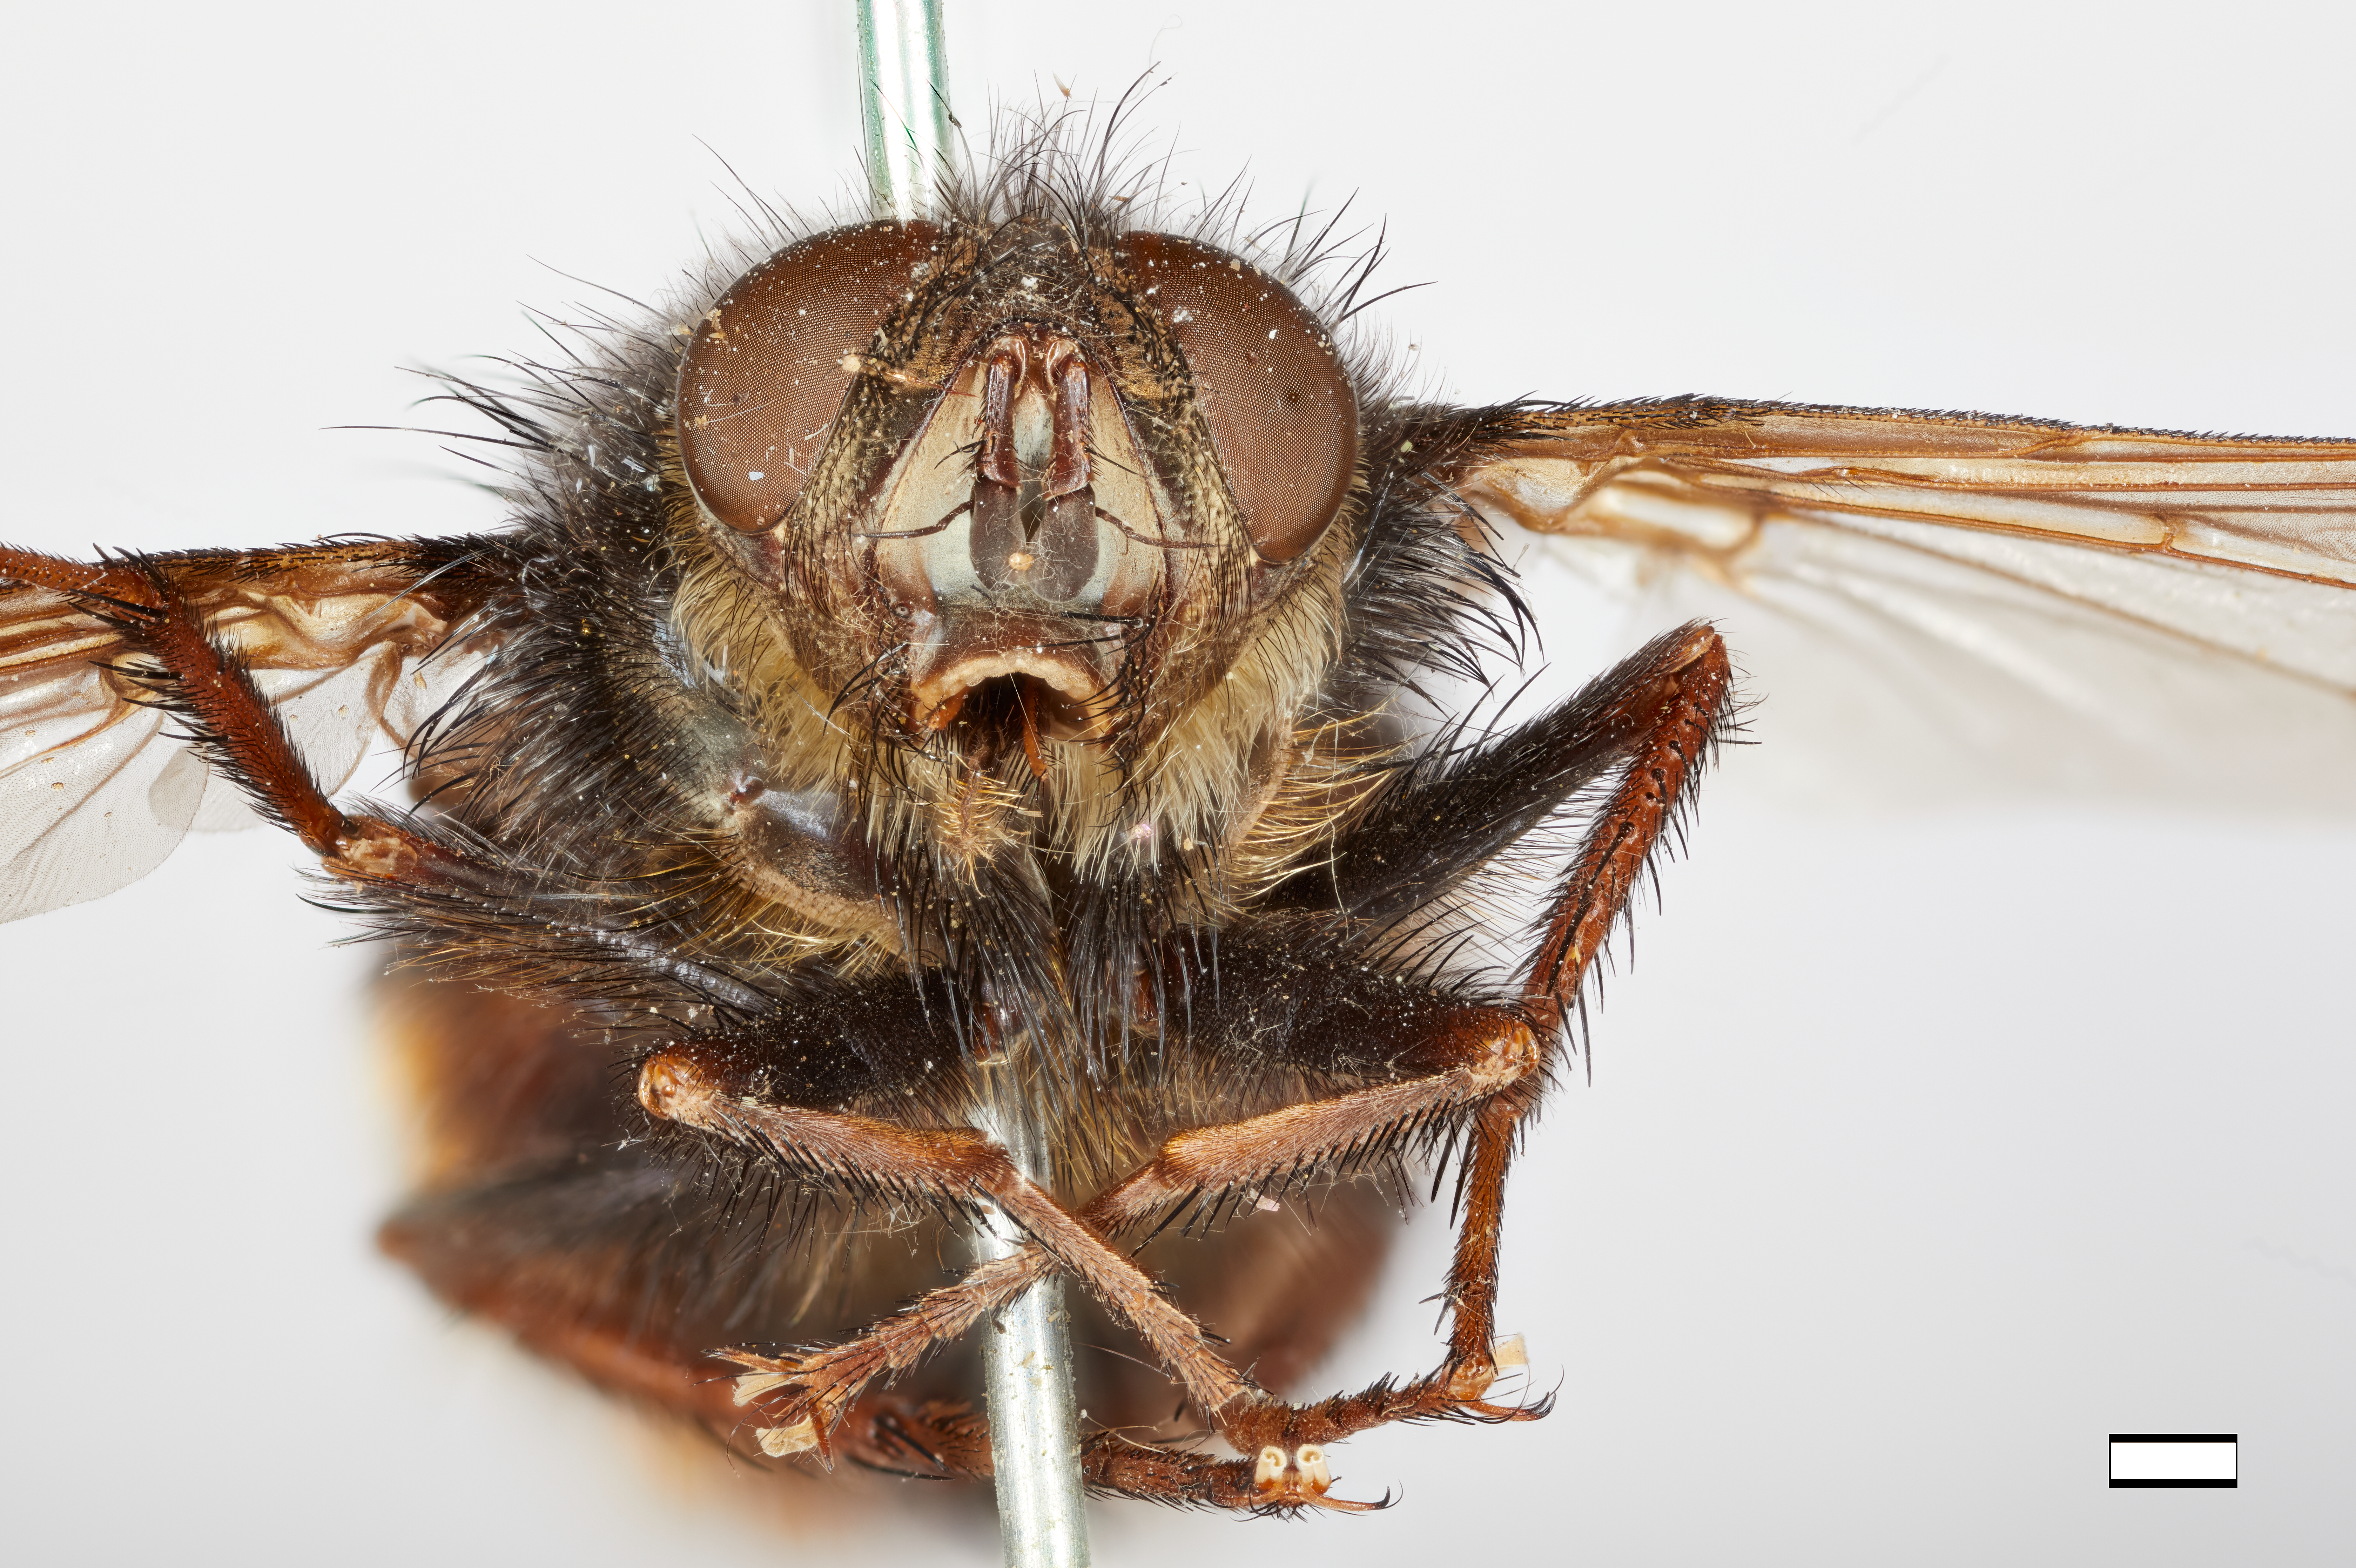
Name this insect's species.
Servillia politura
